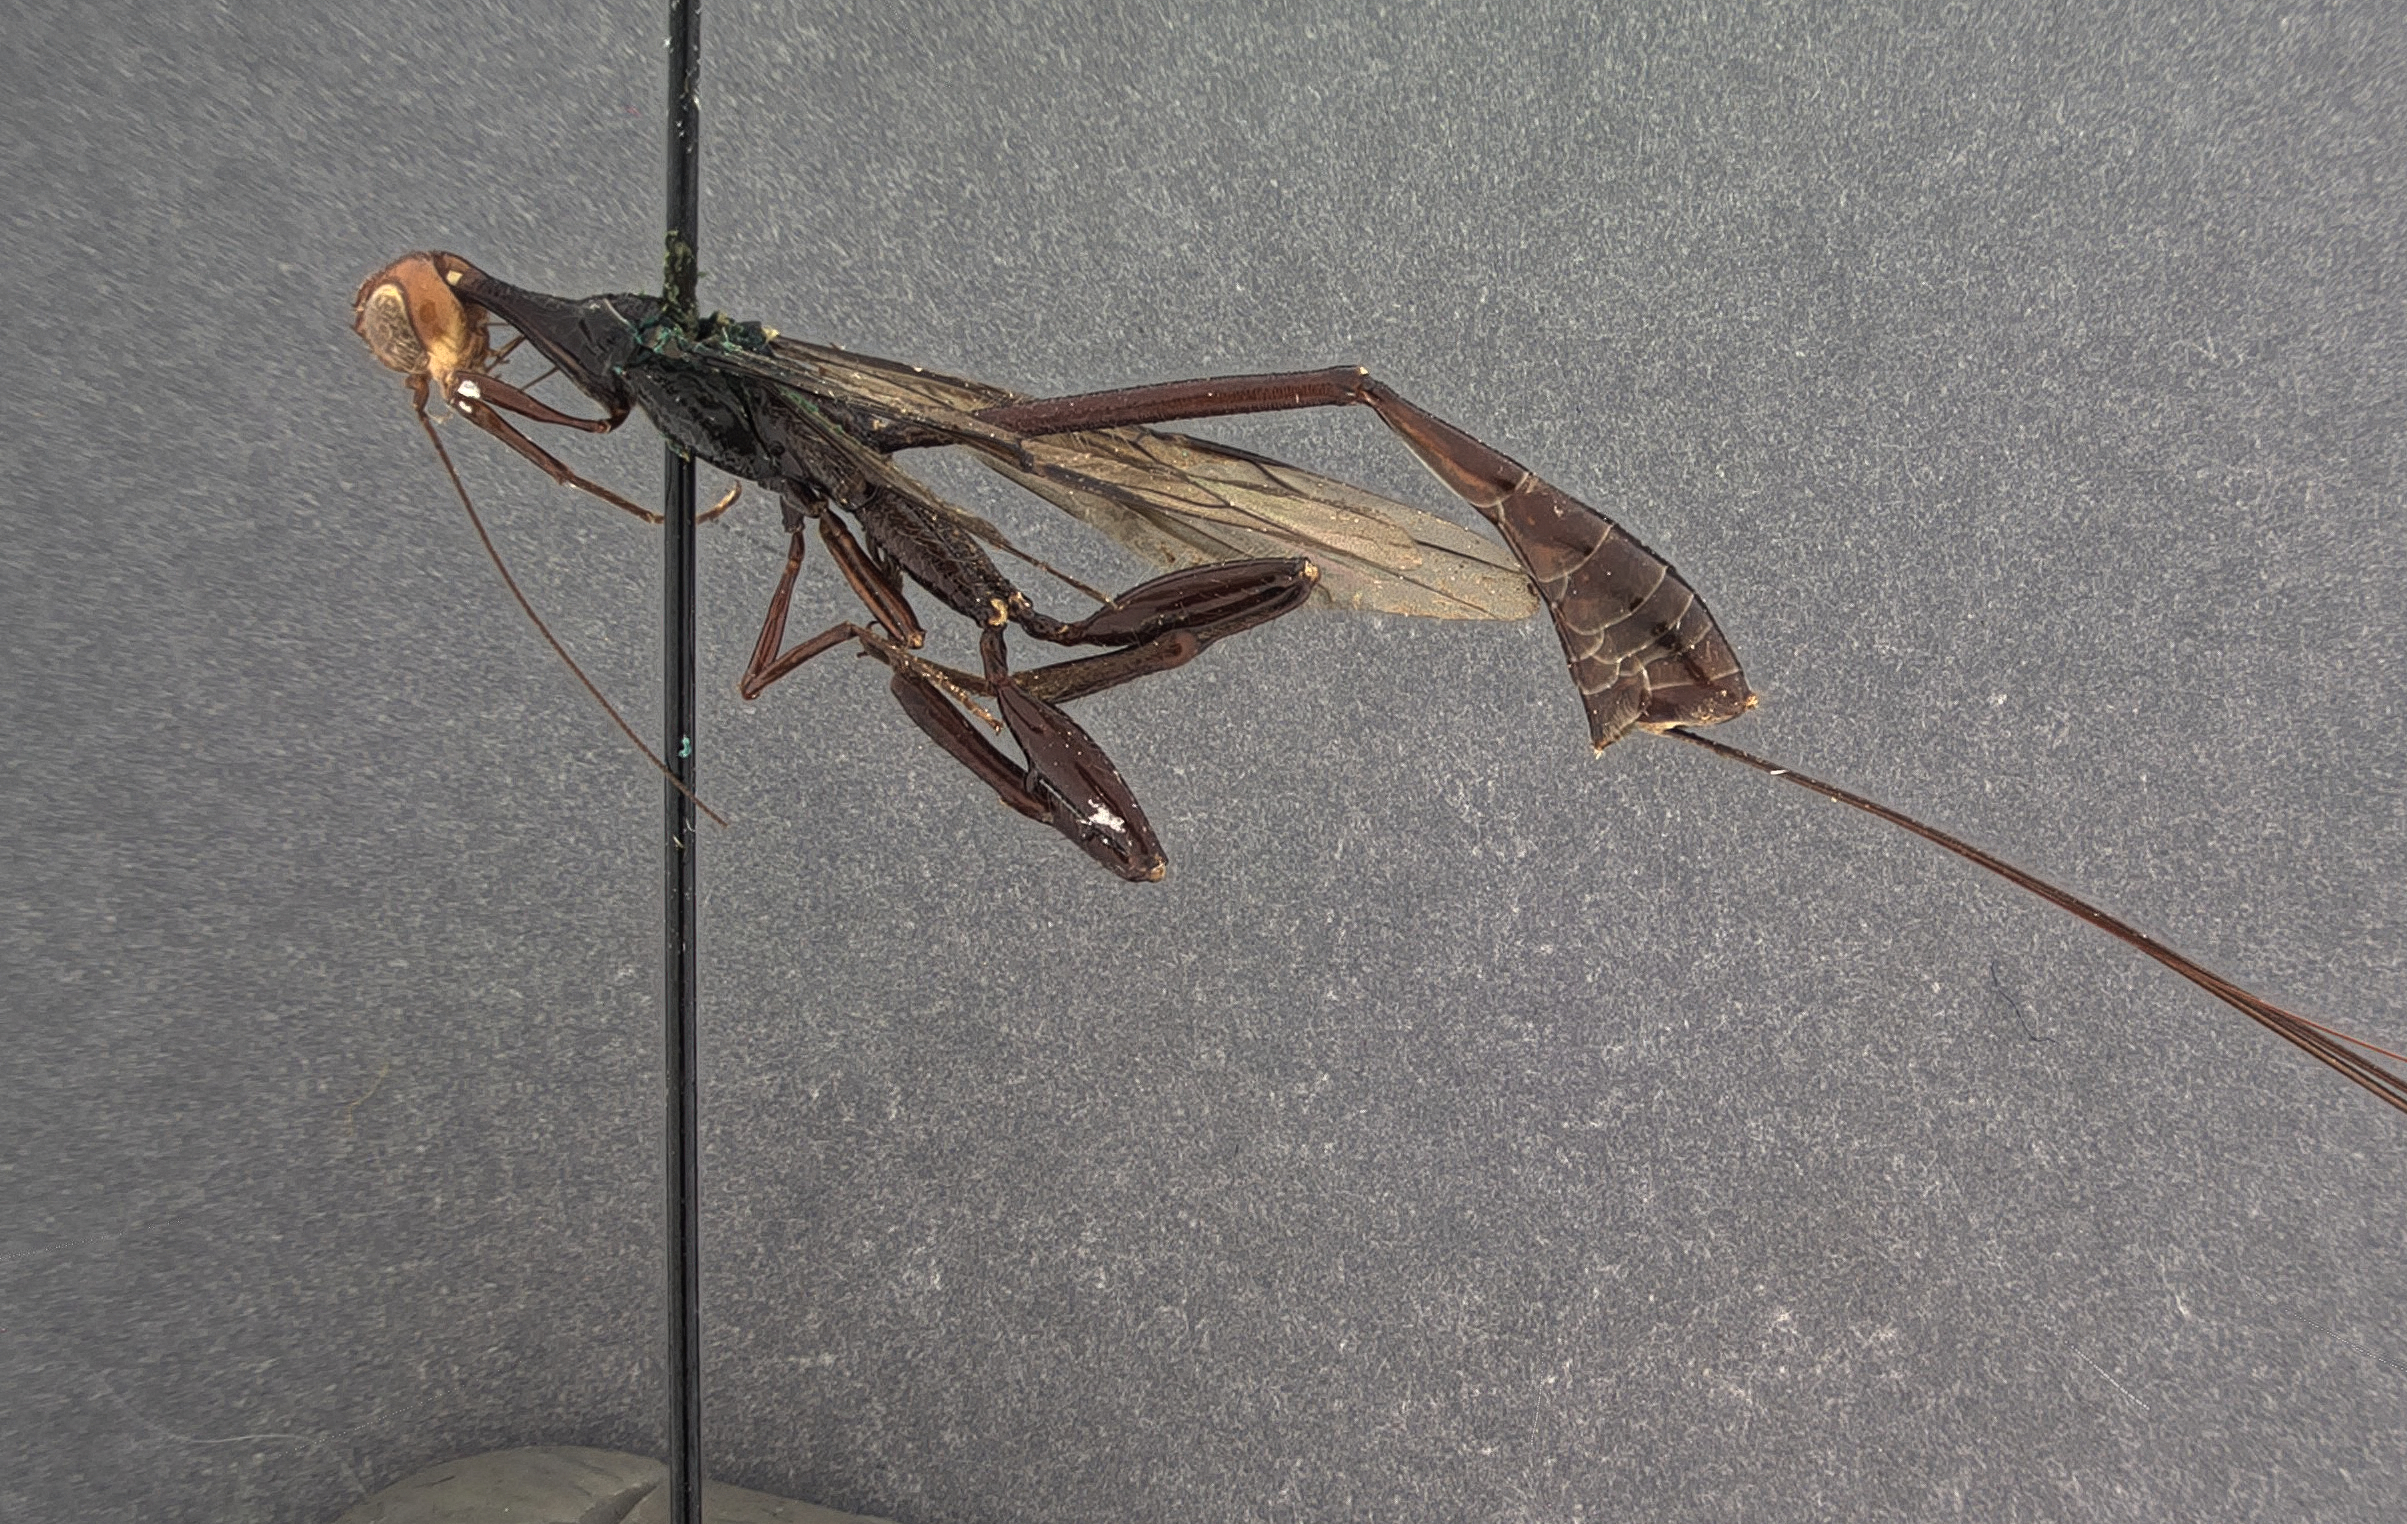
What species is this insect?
Stephanus reticulatus
